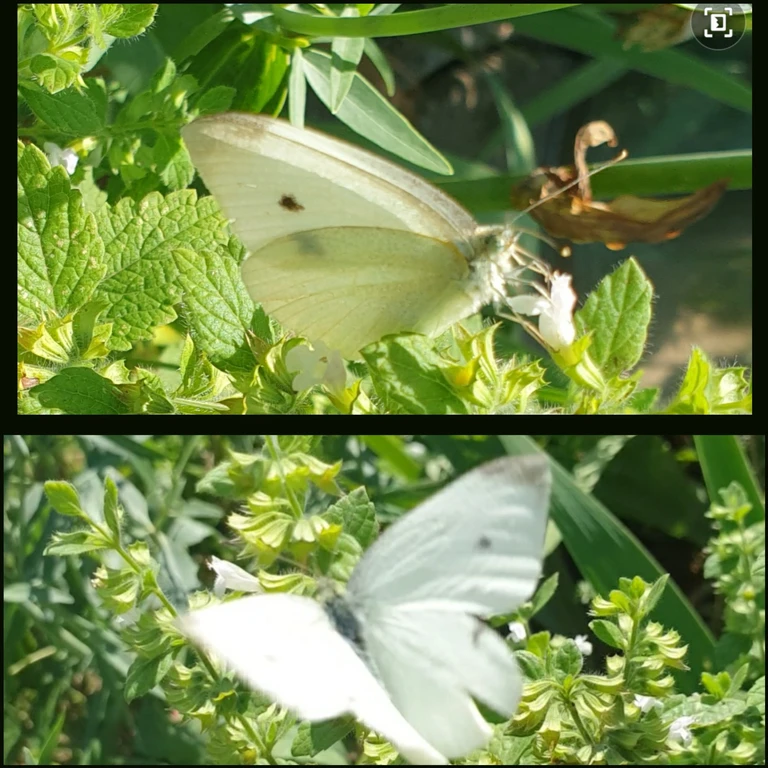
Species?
Pieris rapae
